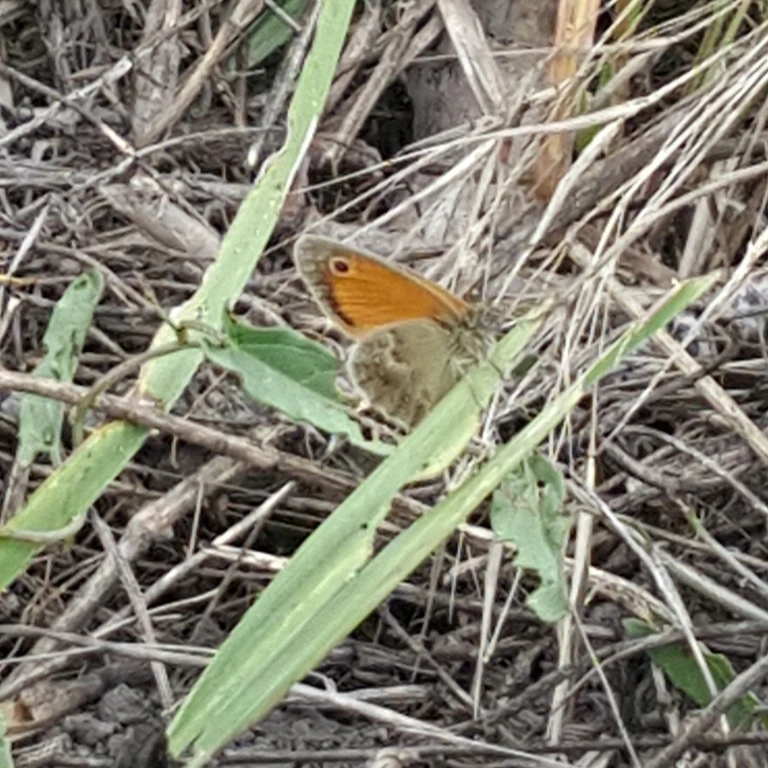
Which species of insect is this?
Coenonympha pamphilus
